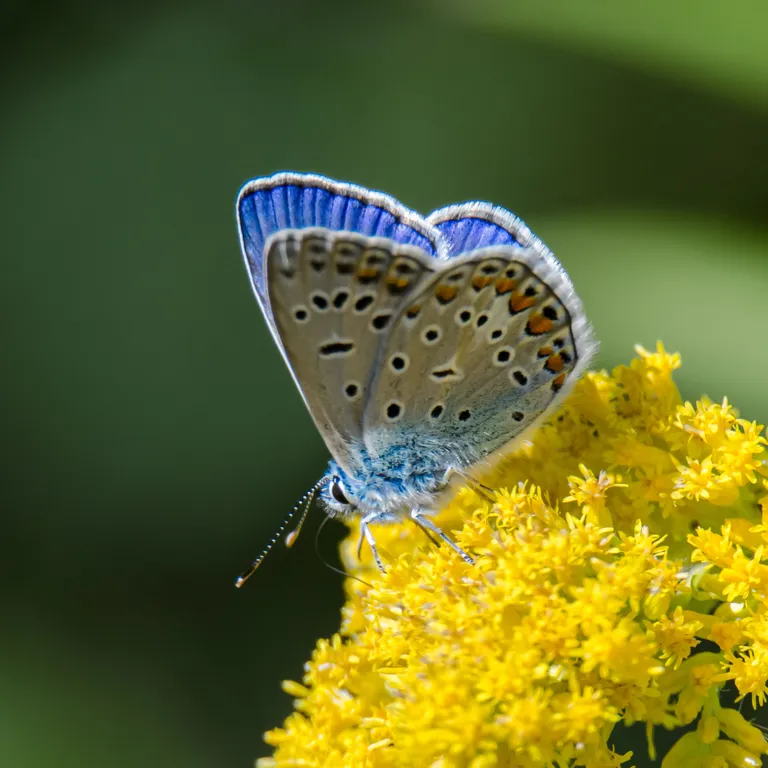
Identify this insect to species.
Polyommatus icarus
